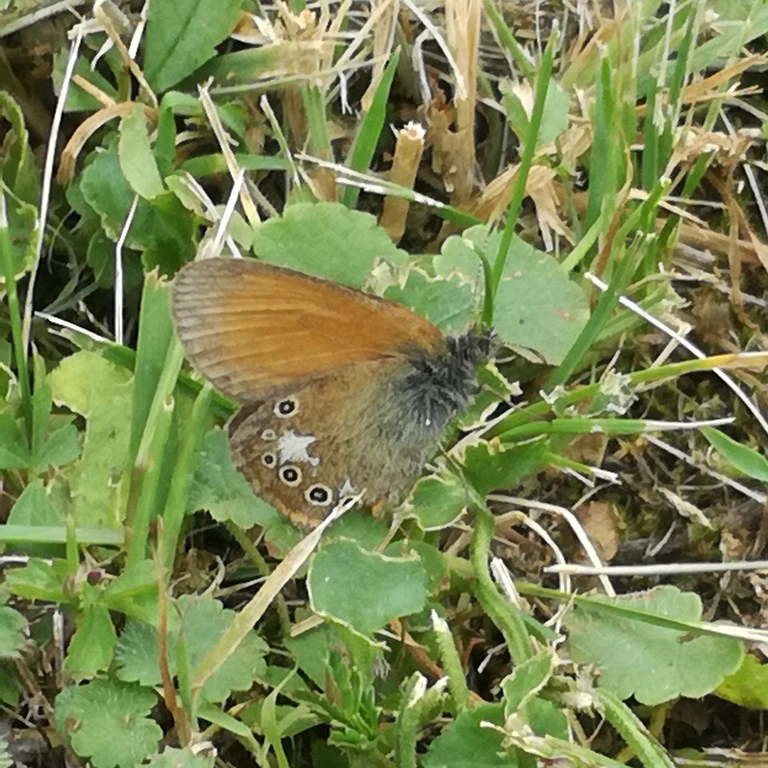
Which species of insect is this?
Coenonympha glycerion (also Coenonympha iphis)
